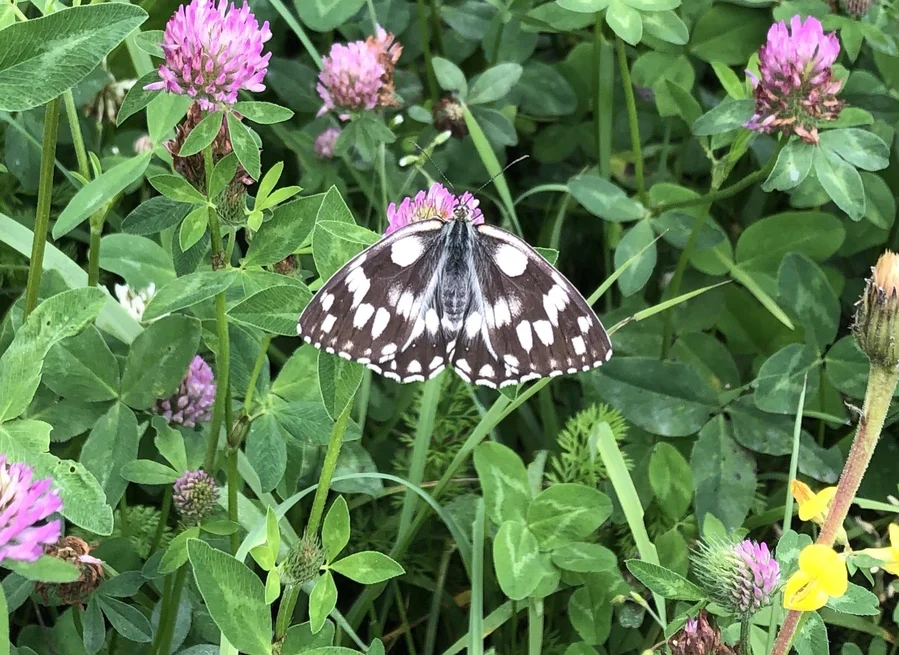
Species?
Melanargia galathea
